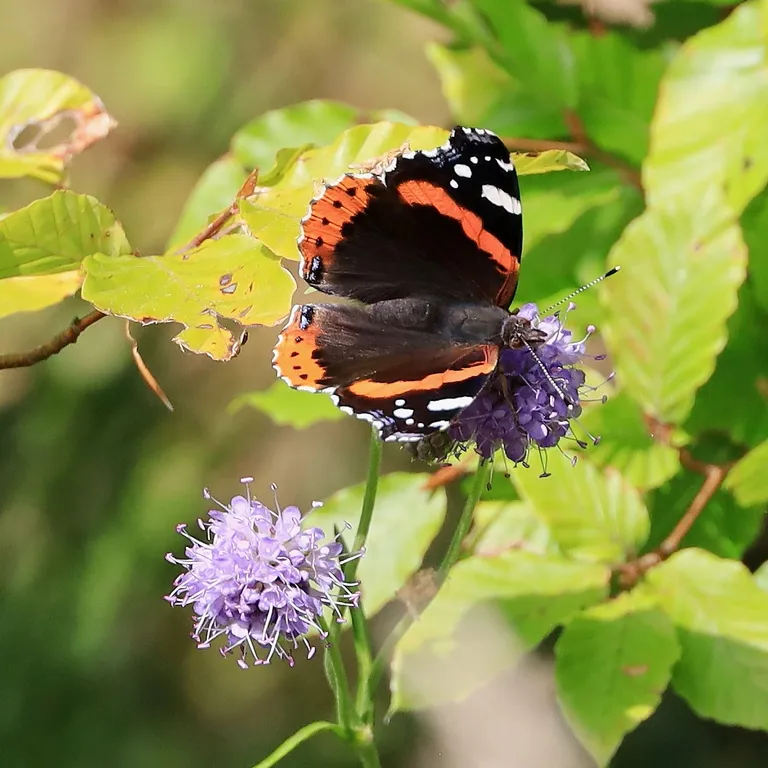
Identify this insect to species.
Vanessa atalanta
